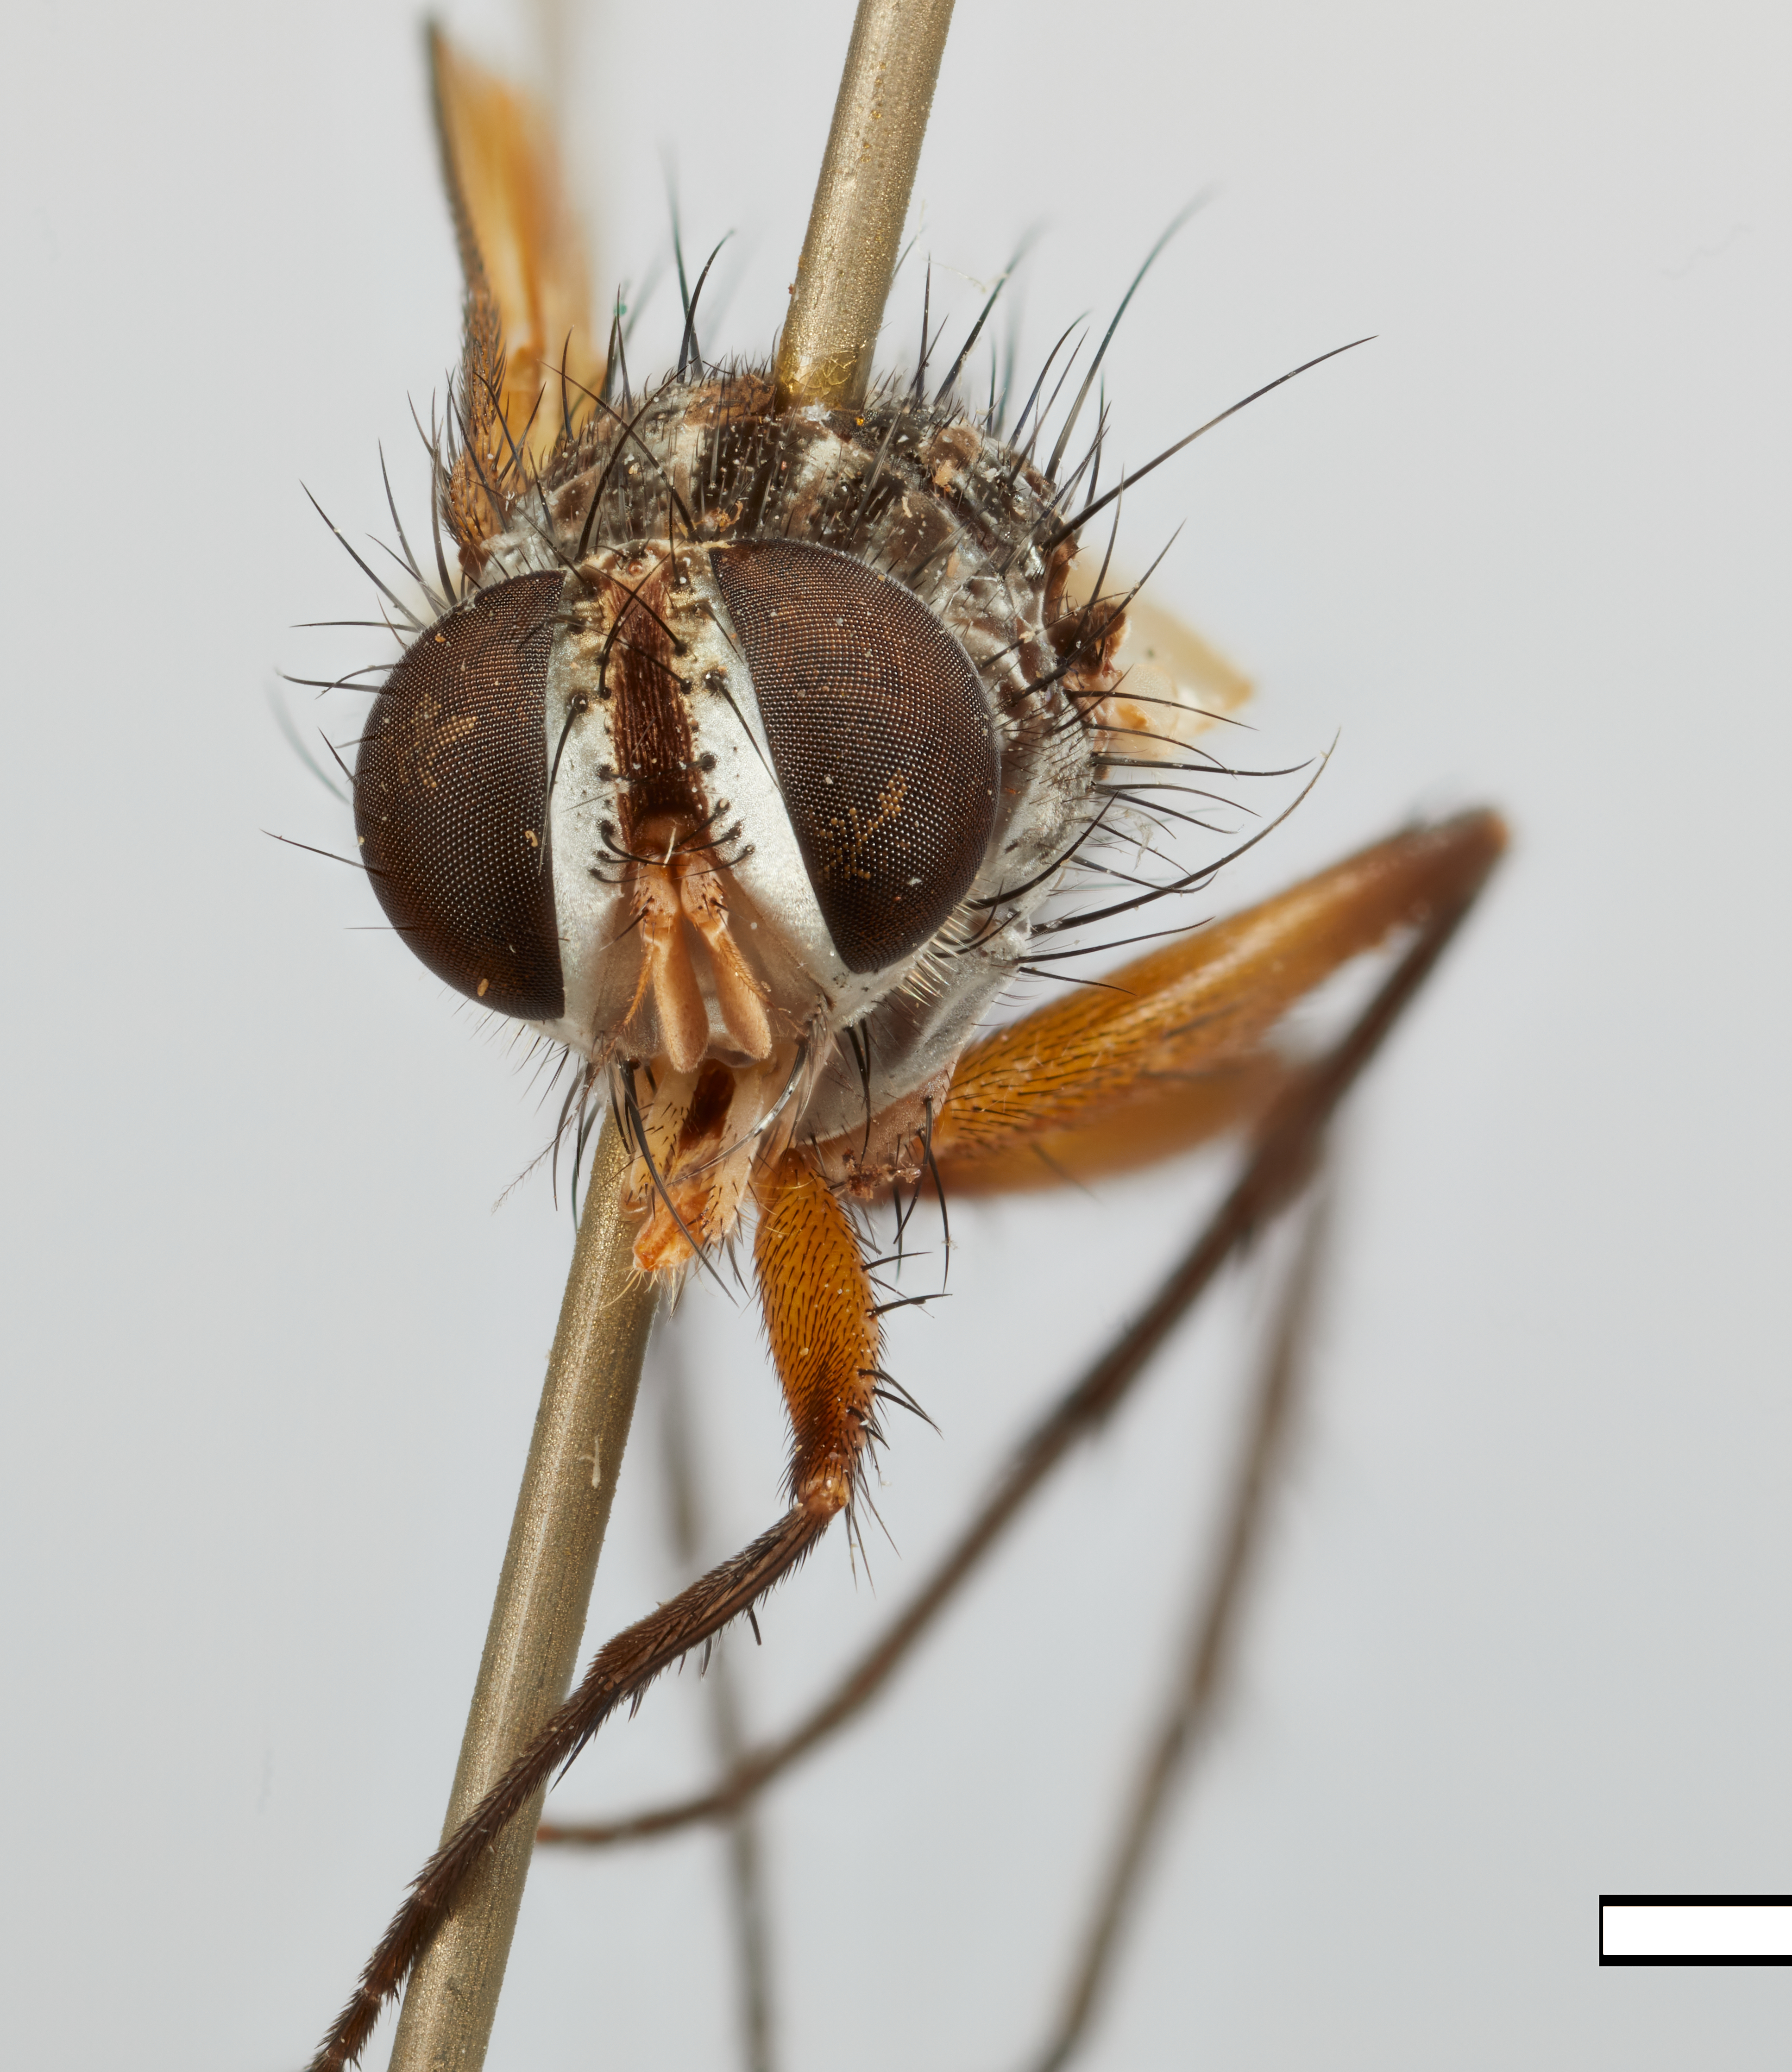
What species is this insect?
Proparathelaira plumosa
